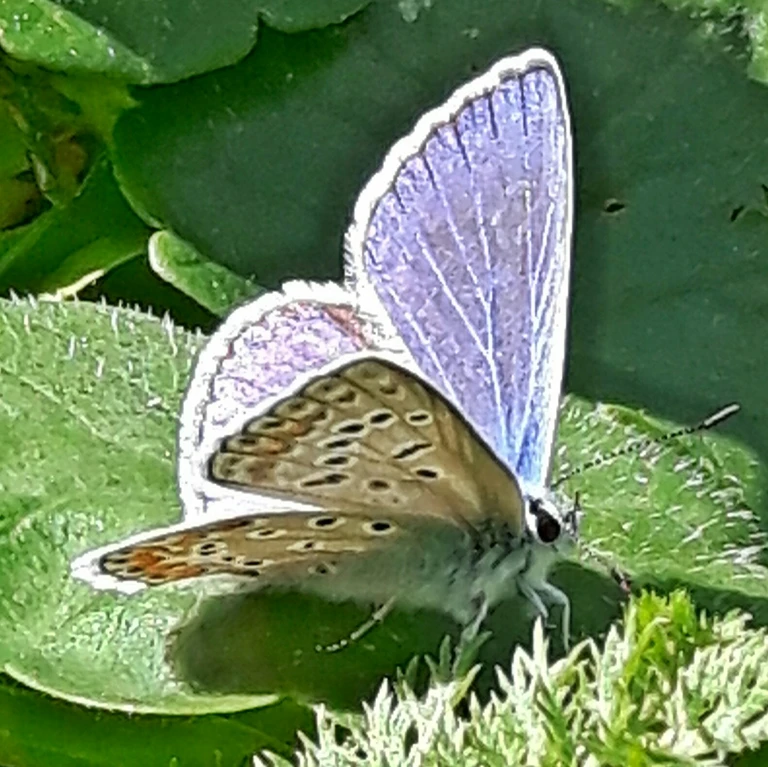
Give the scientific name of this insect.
Polyommatus icarus
